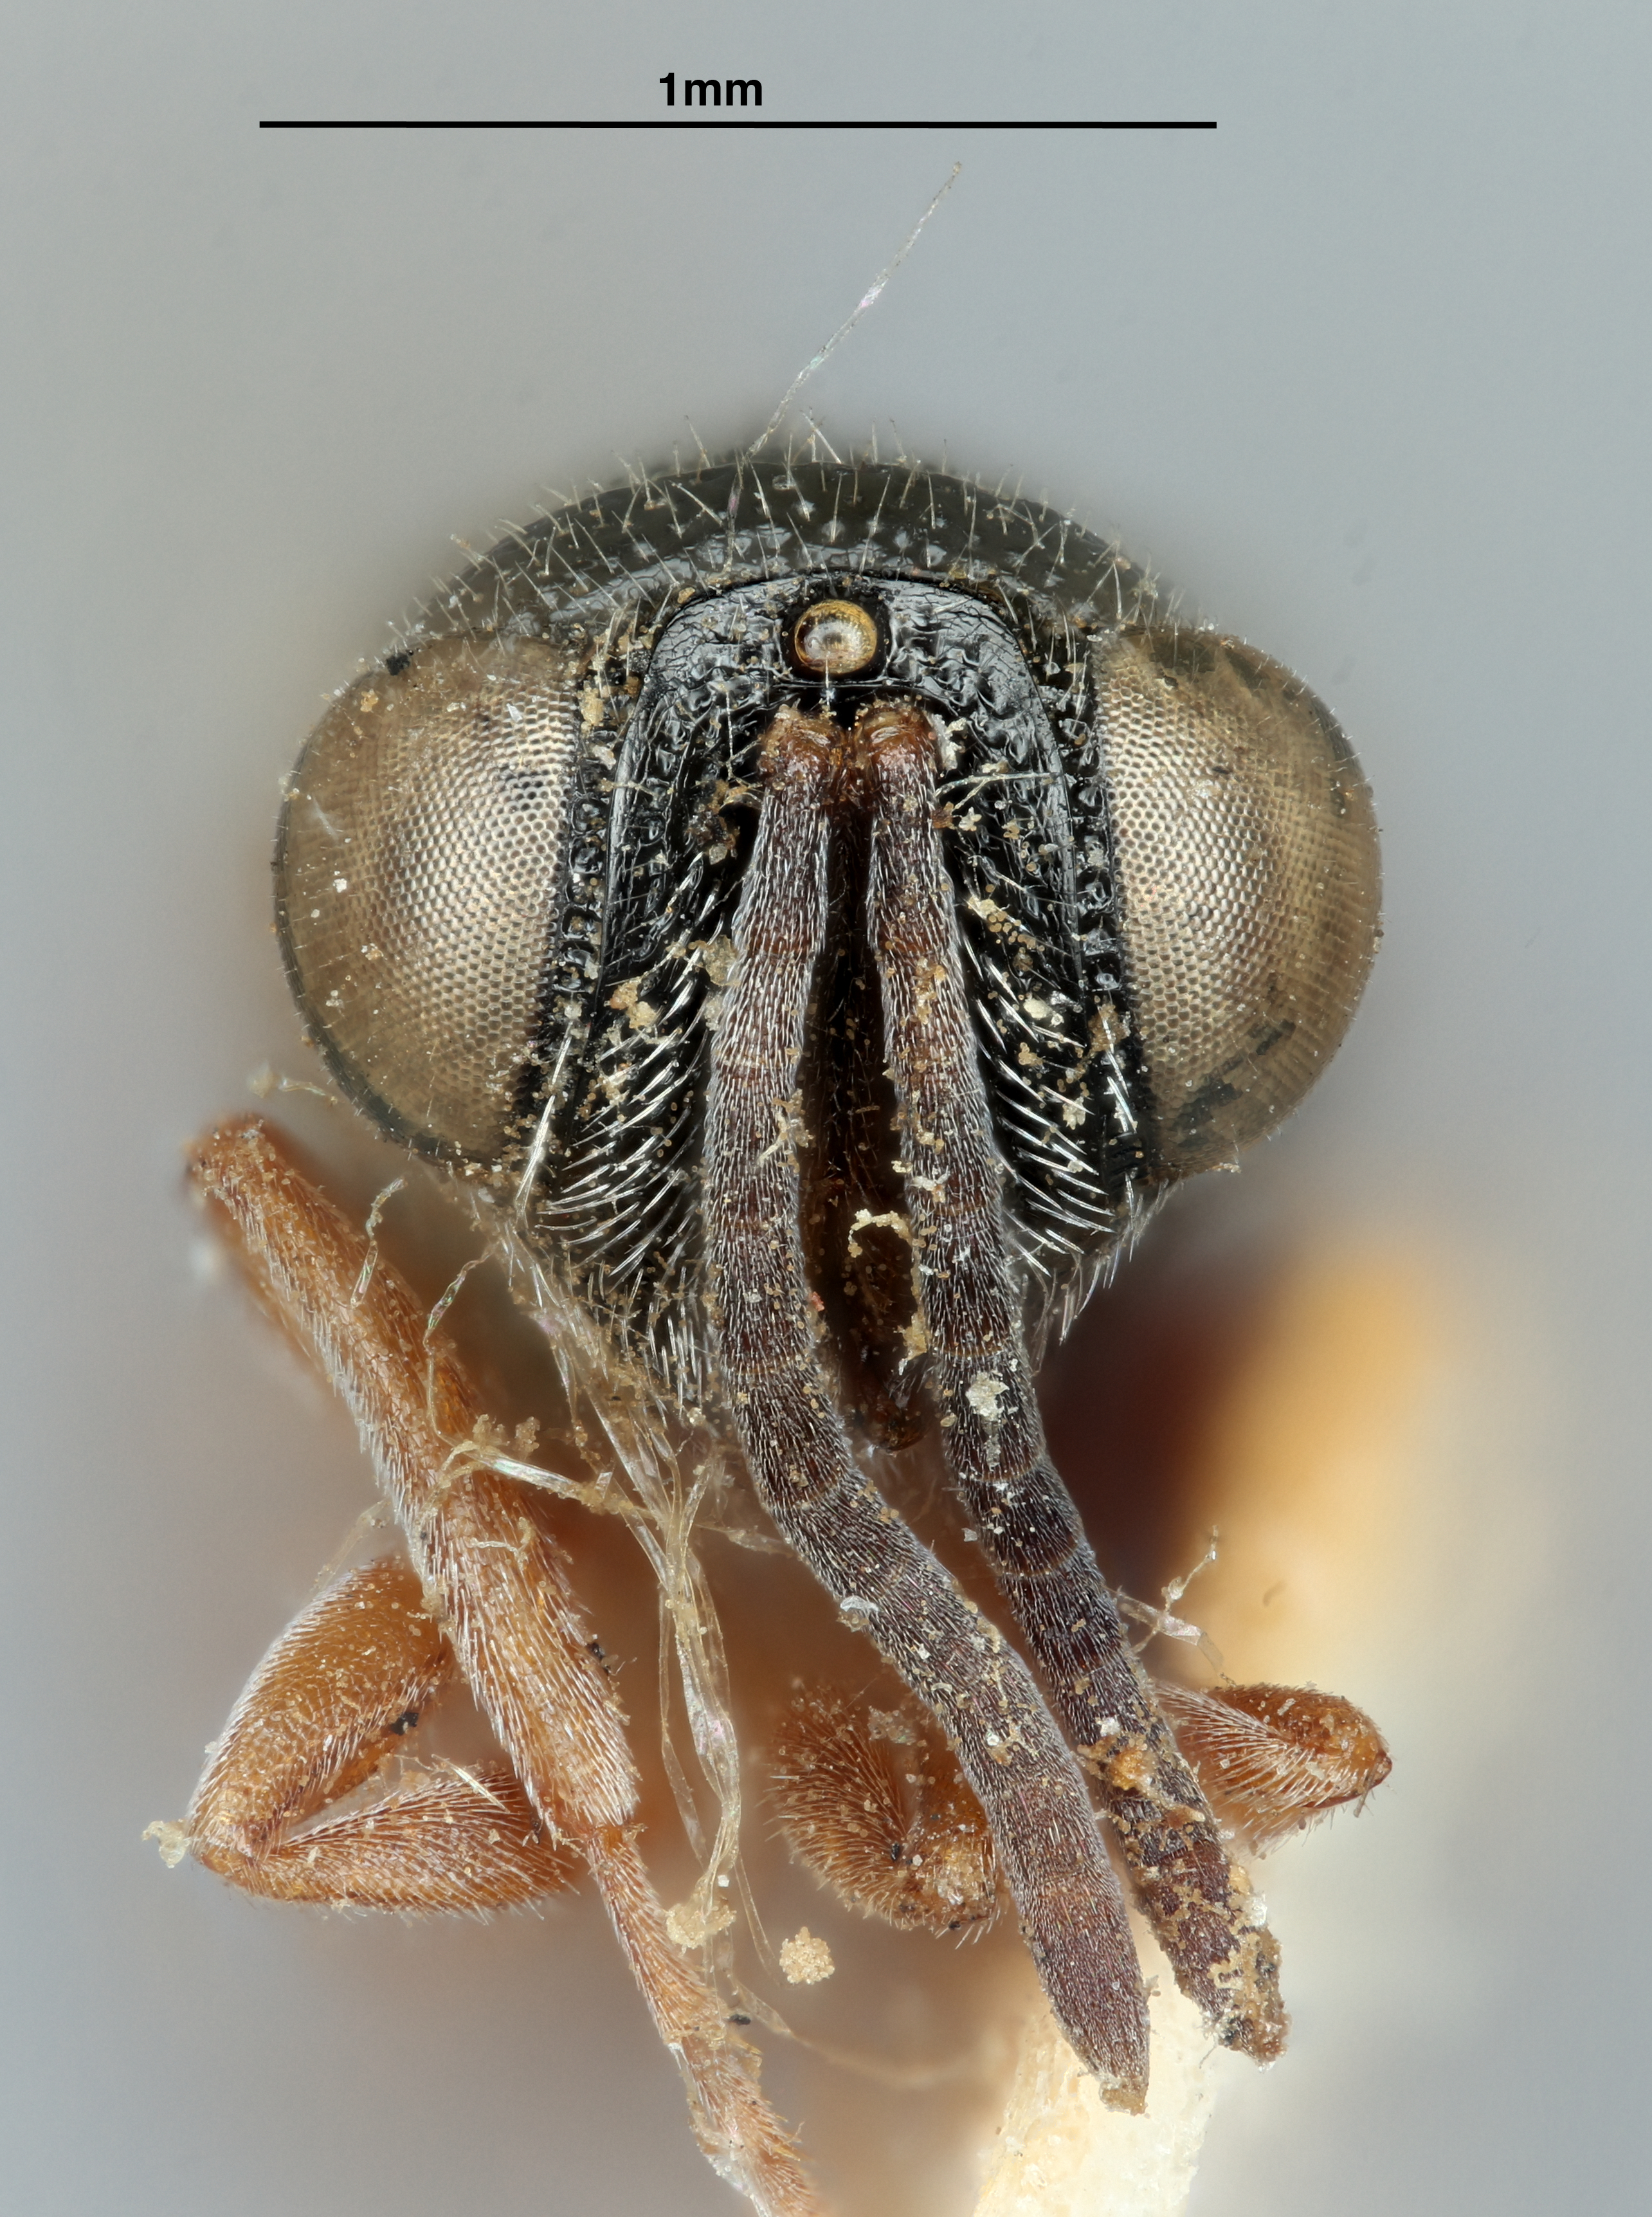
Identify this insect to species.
Haltichella bicolor
